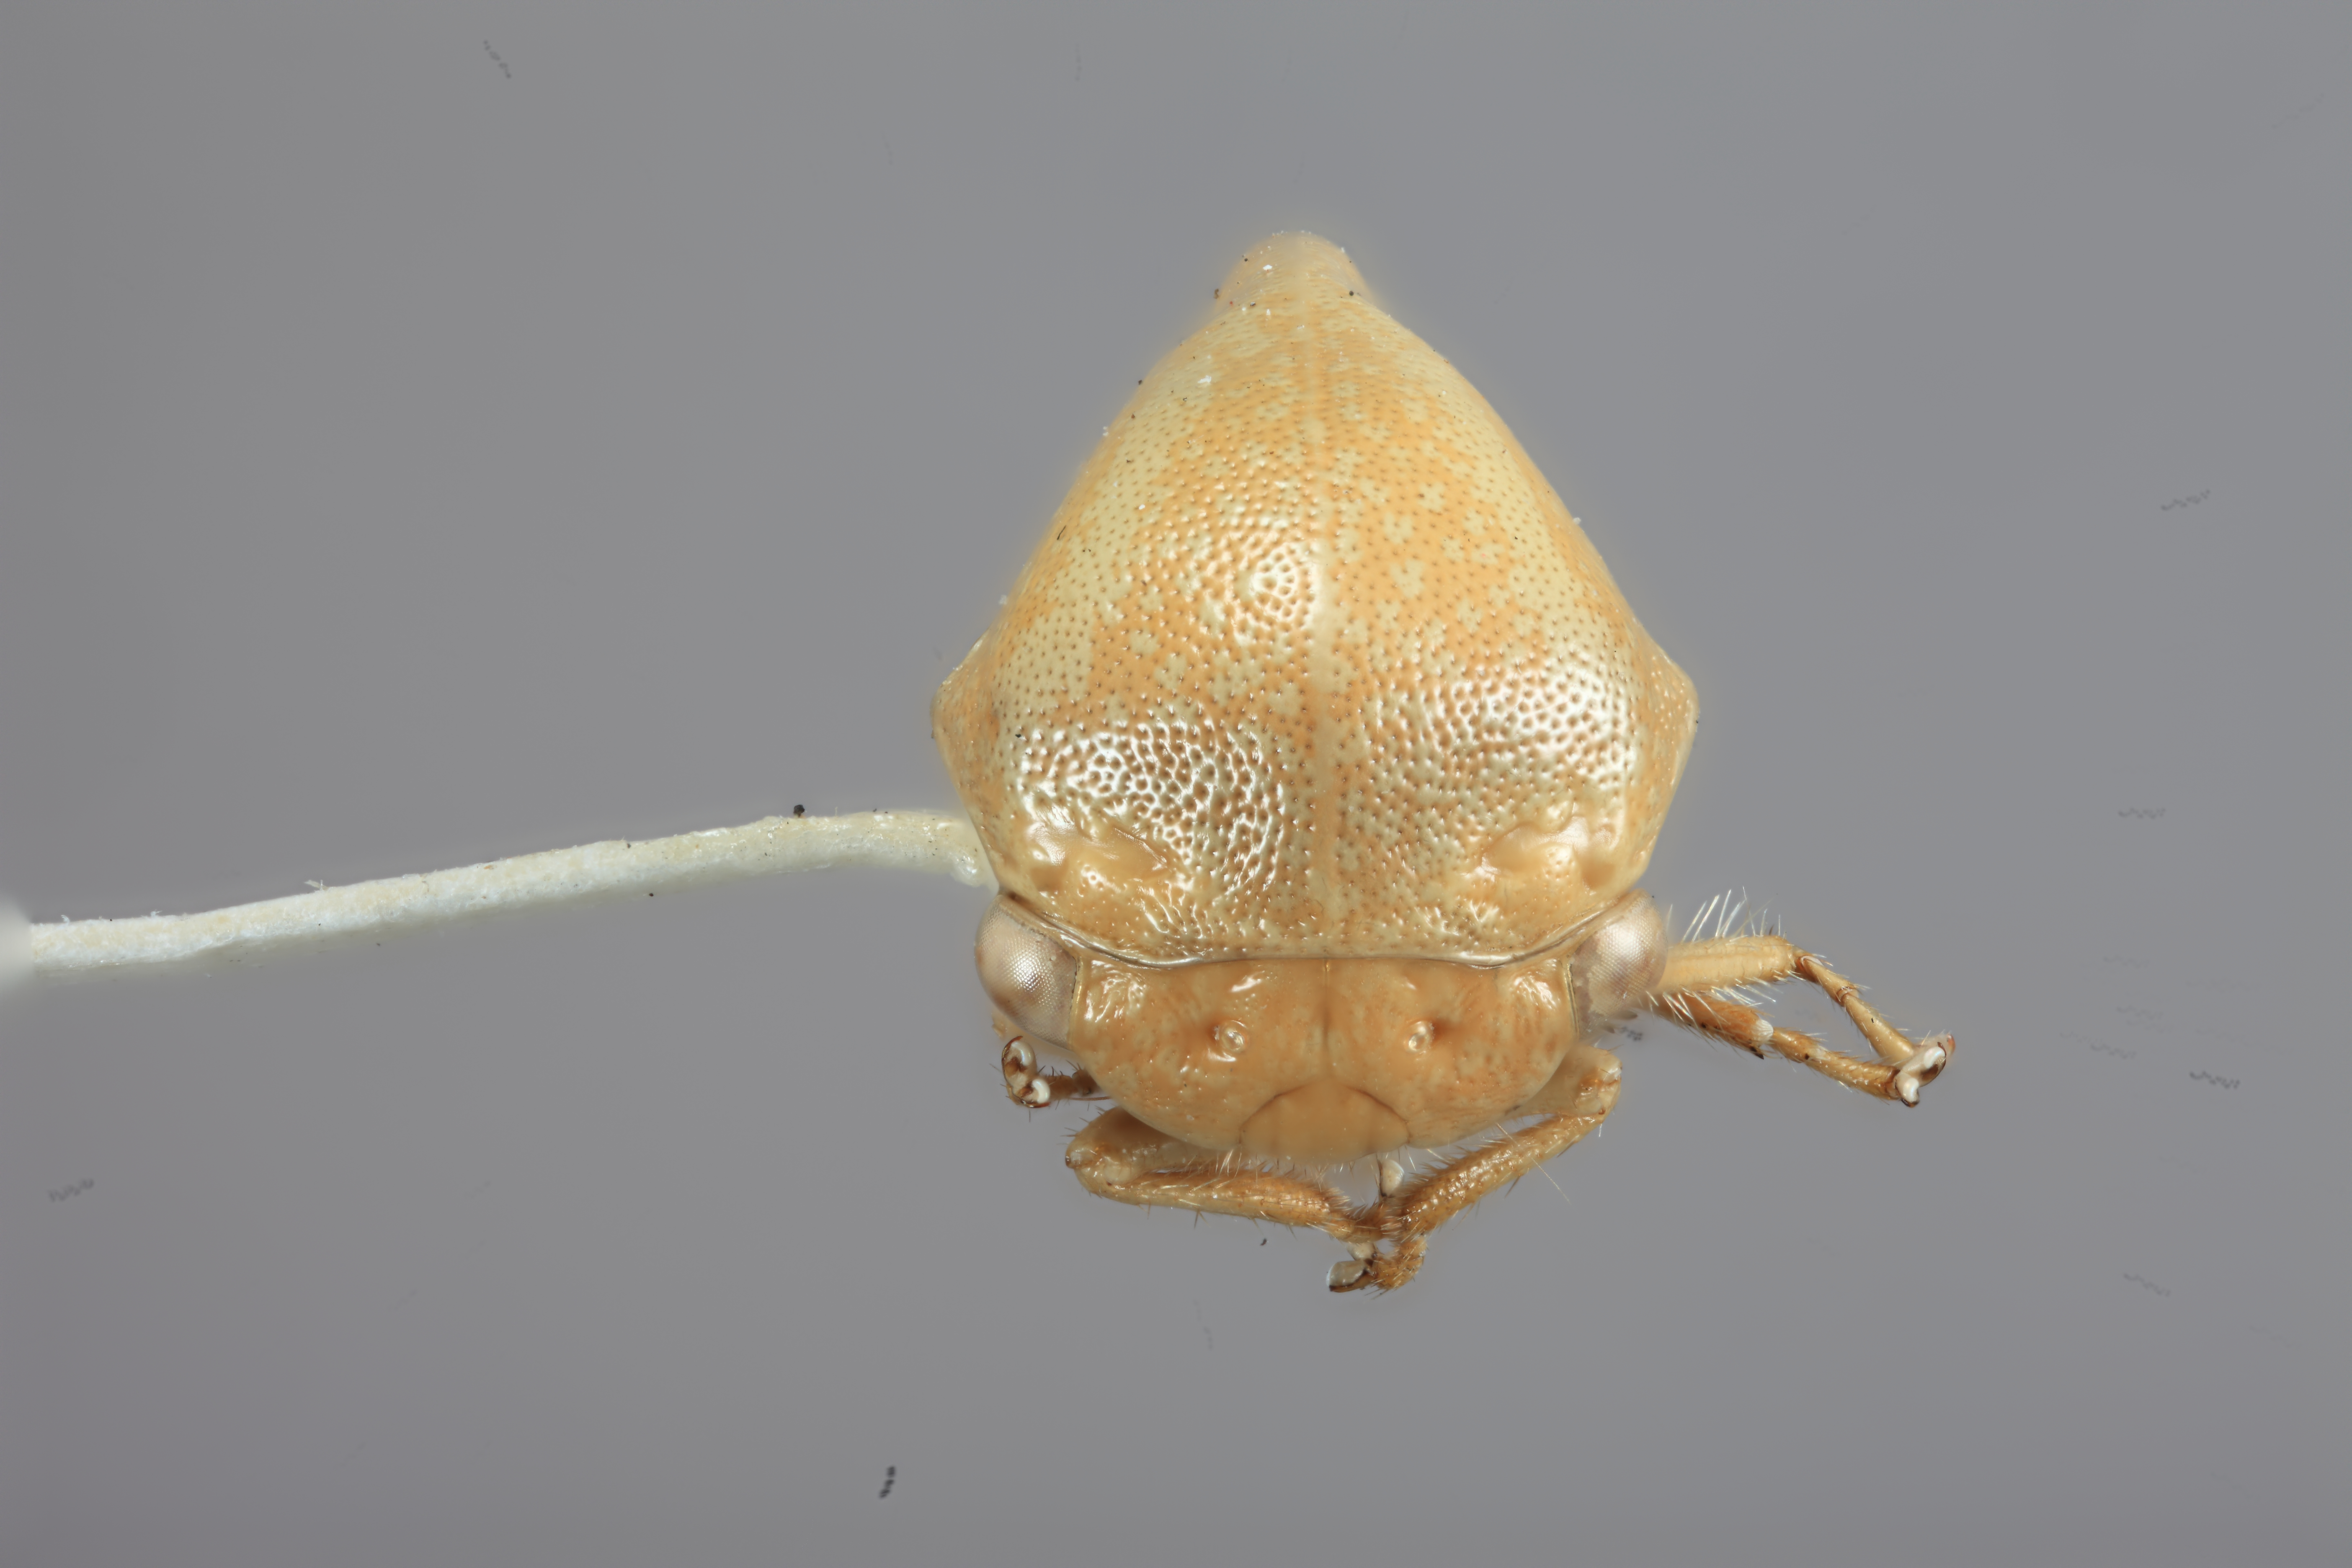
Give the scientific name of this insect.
Anisostylus fulgida
